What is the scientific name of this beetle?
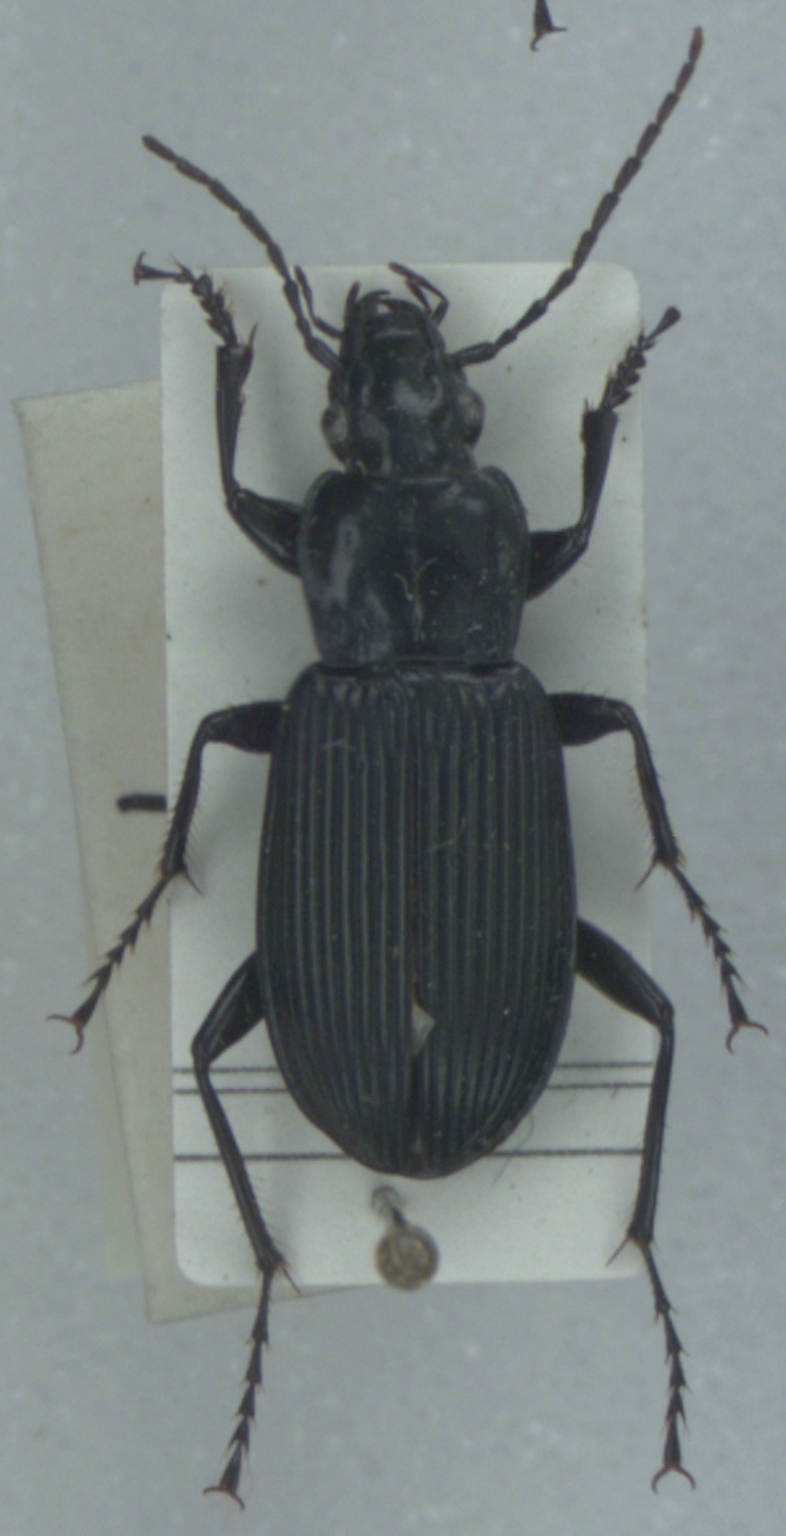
Pterostichus niger
